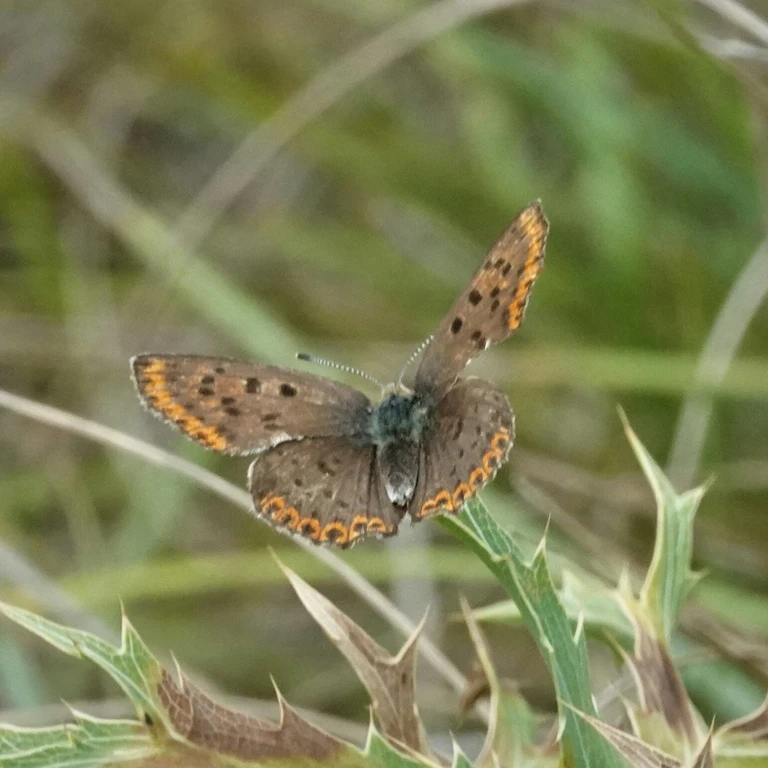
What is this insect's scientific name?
Lycaena tityrus (also Loweia tityrus)
